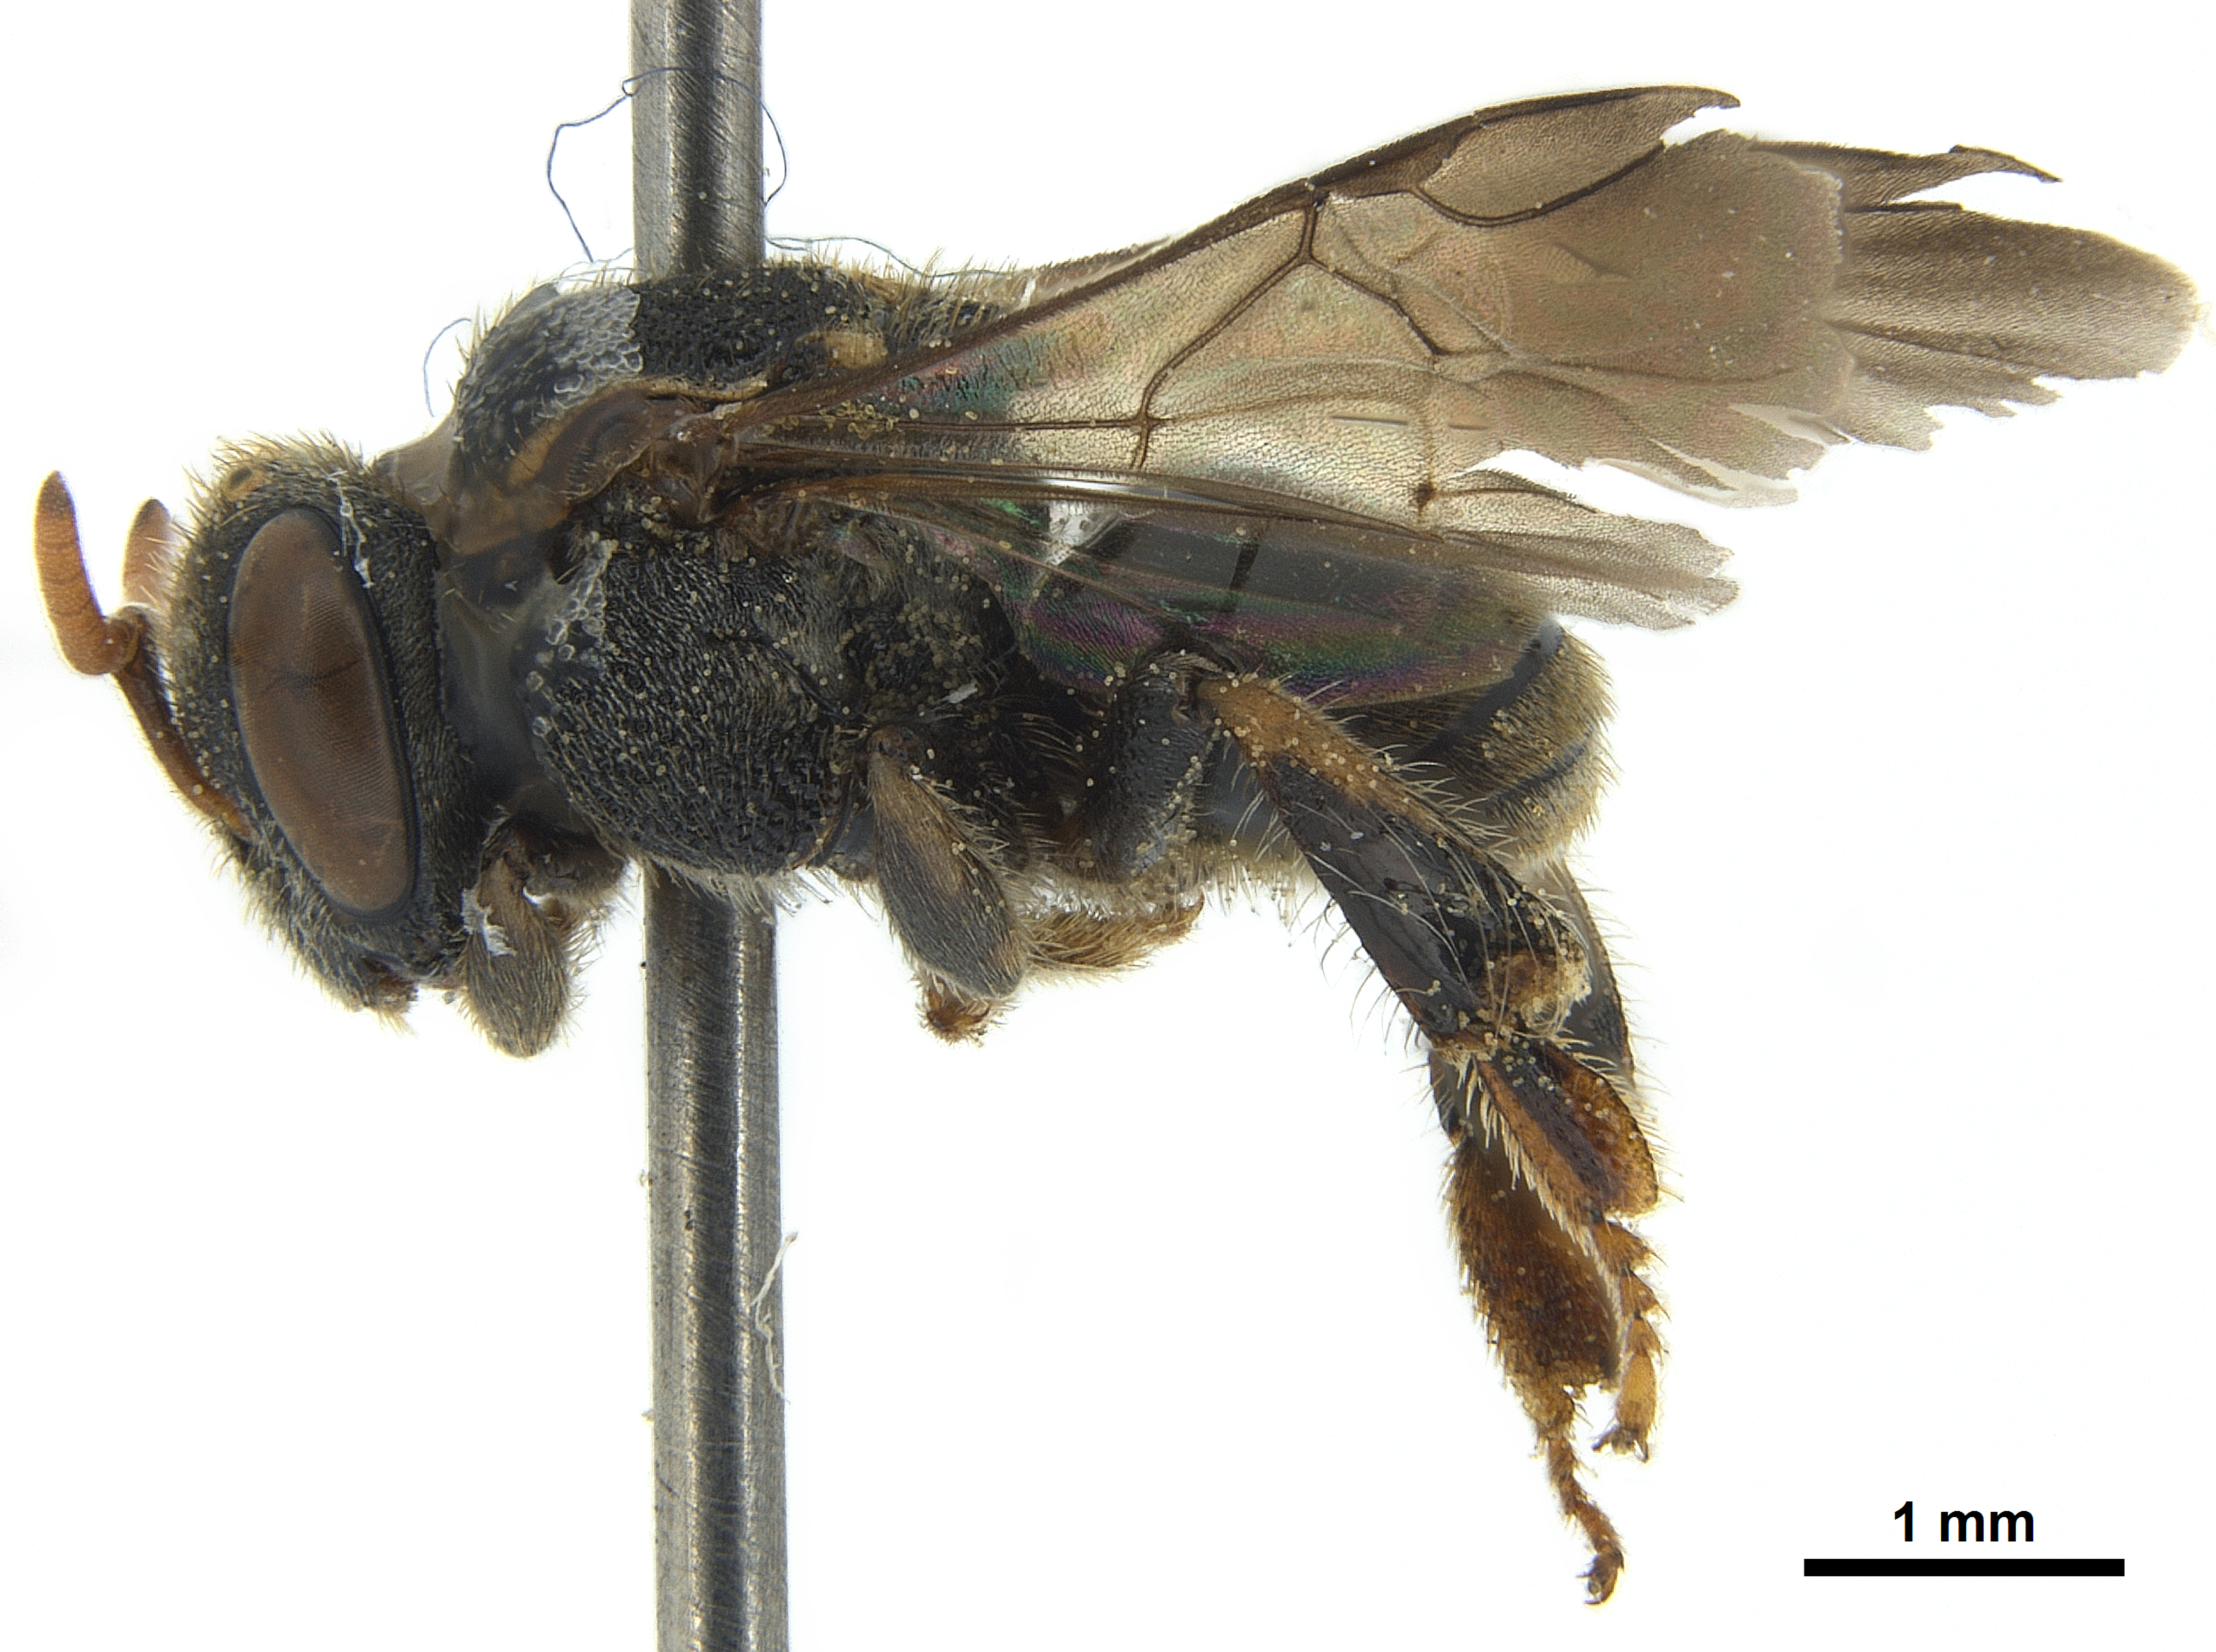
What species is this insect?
Nannotrigona perilampoides
